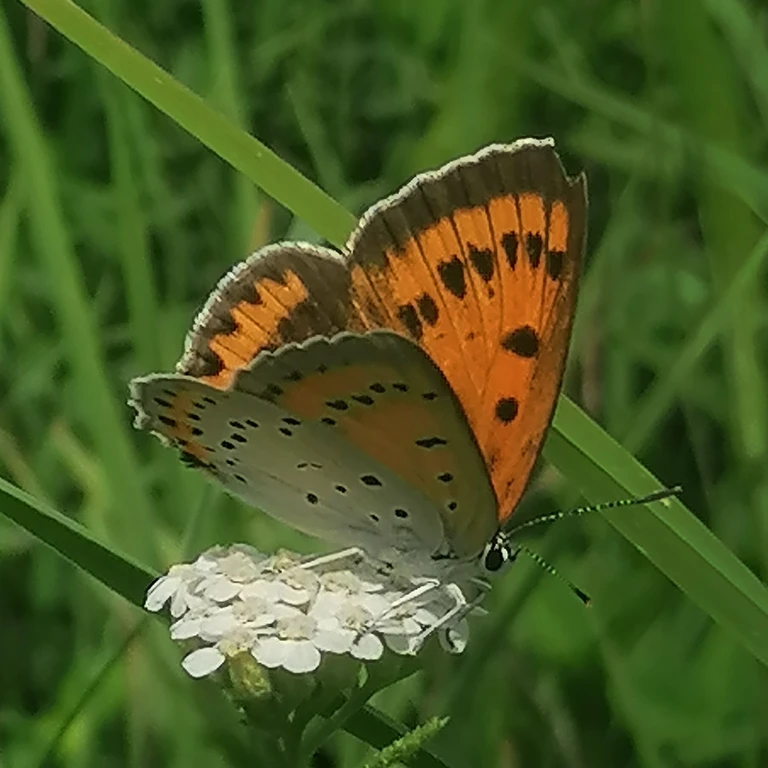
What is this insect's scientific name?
Lycaena dispar
